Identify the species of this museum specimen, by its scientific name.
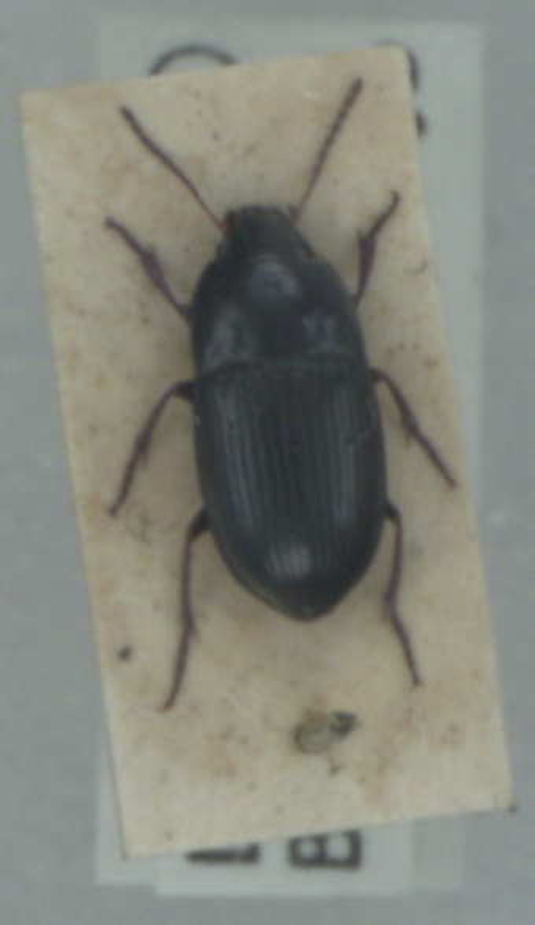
Amara communis
